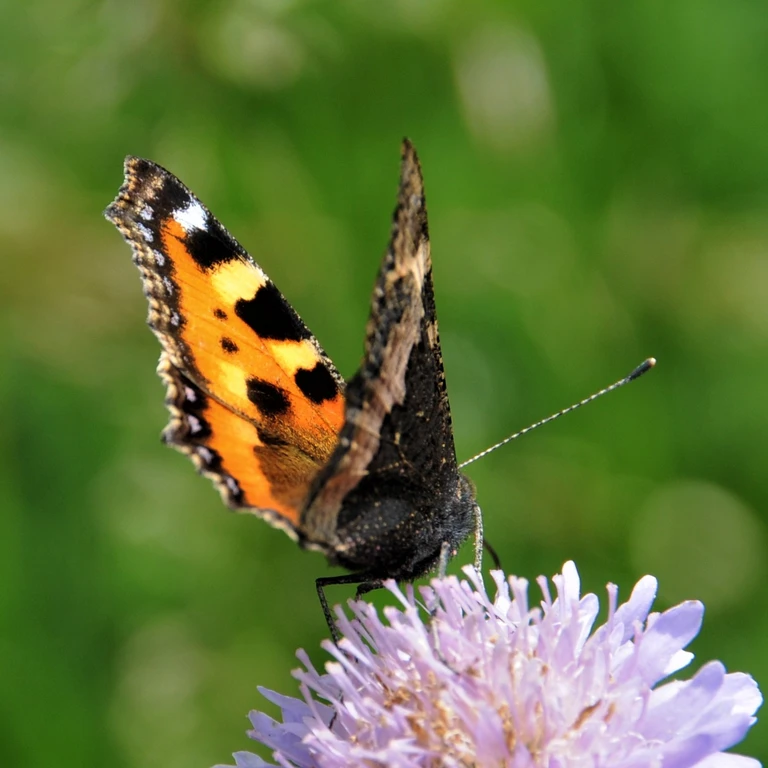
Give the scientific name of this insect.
Aglais urticae
